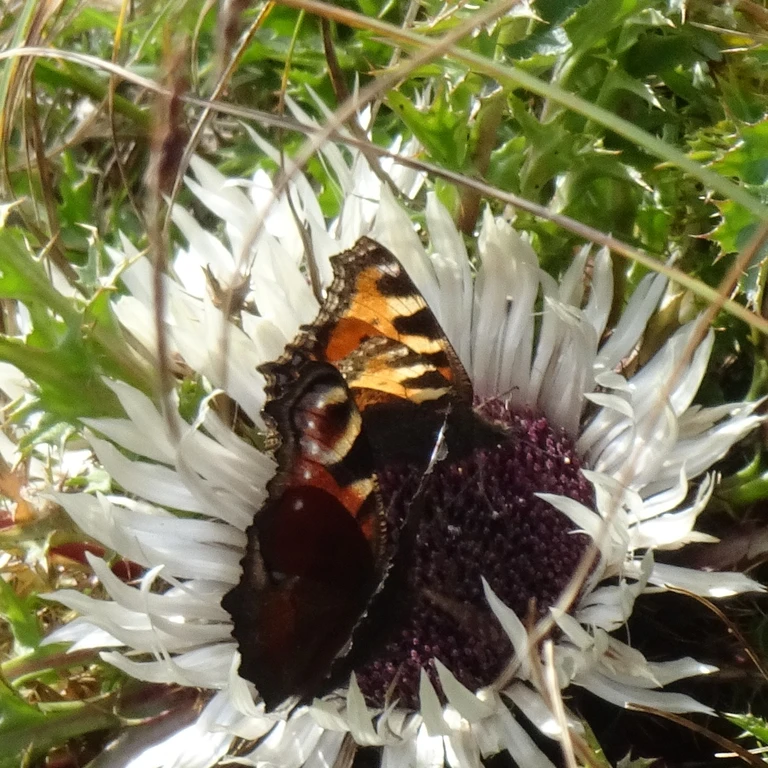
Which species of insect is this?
Aglais io
